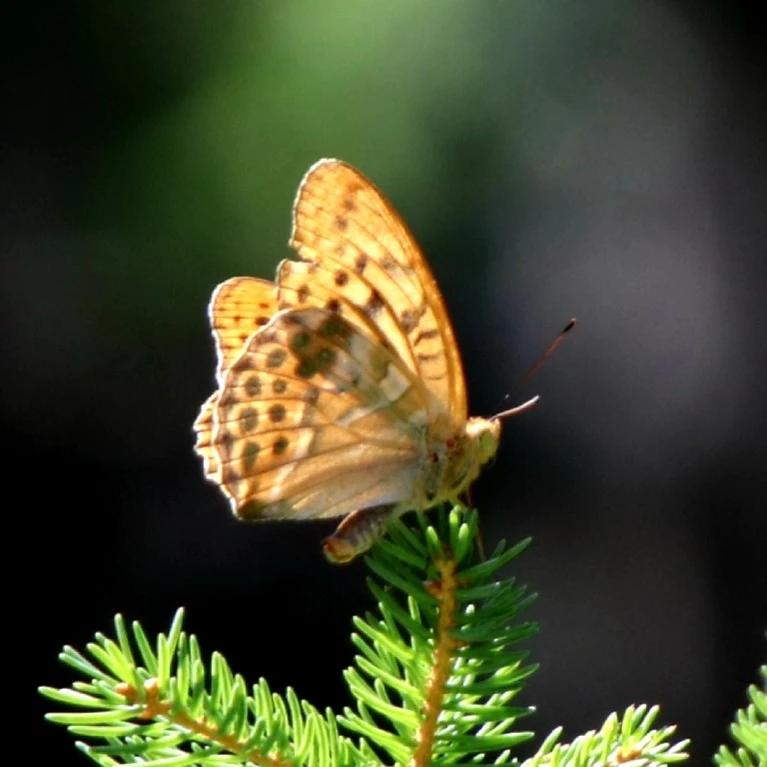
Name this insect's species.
Argynnis paphia
